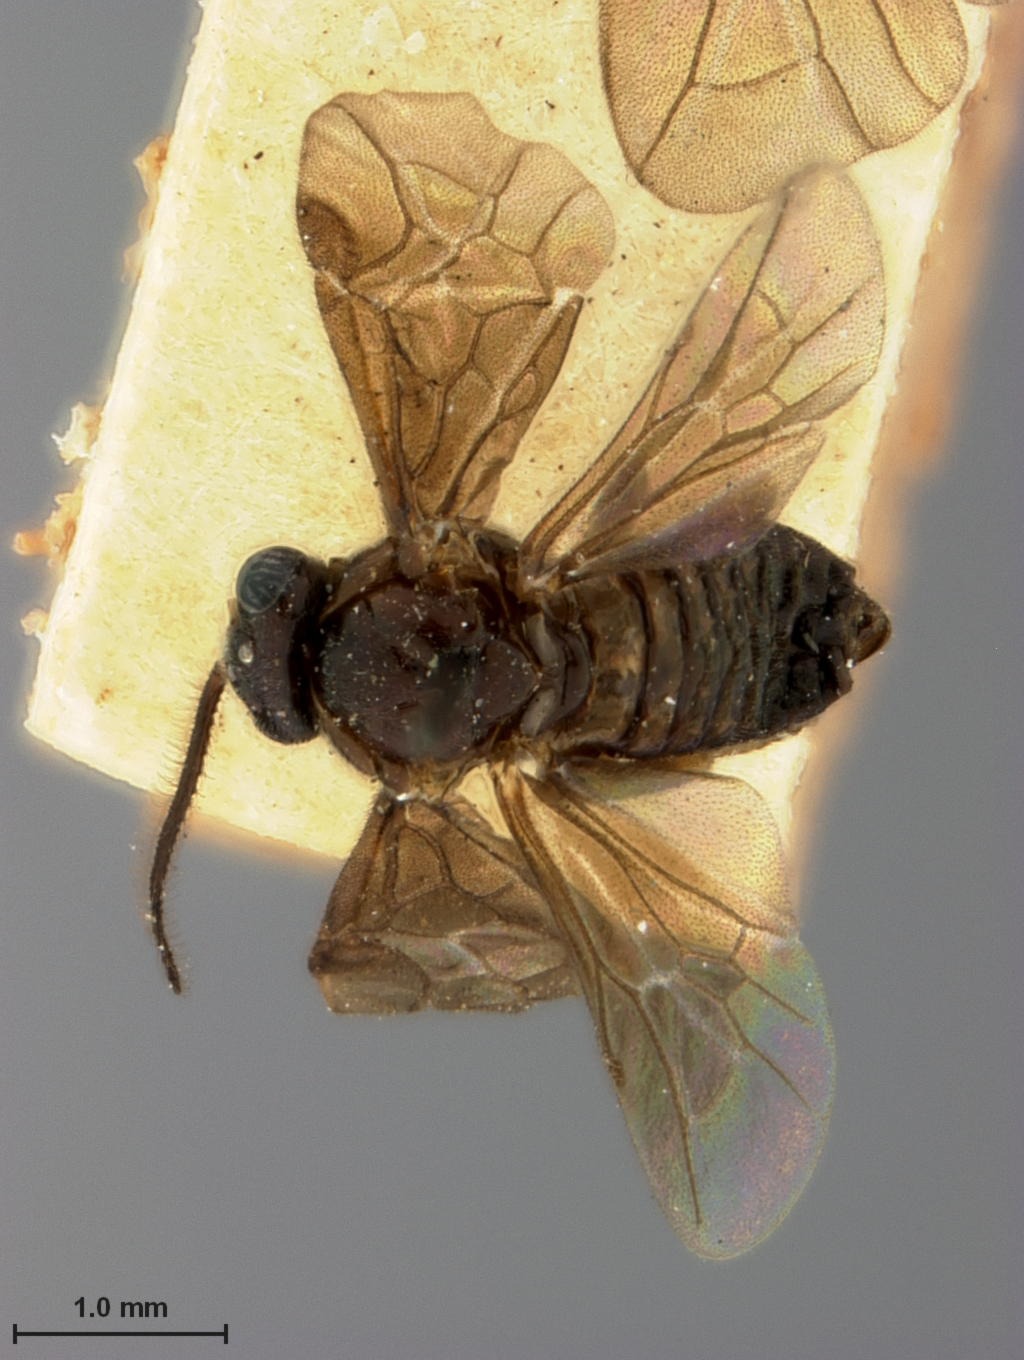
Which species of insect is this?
Atomacera desmodii
